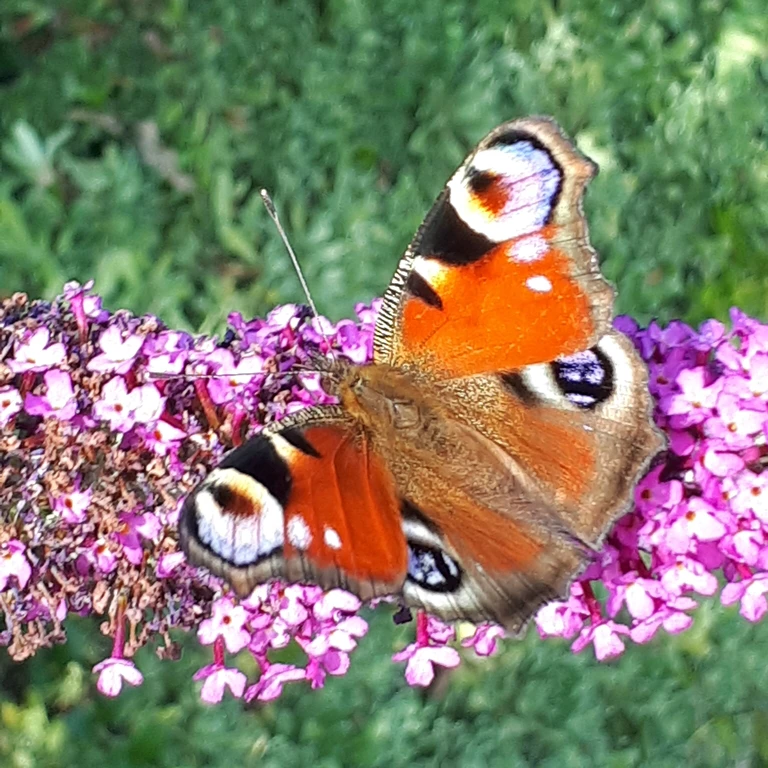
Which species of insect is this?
Aglais io
